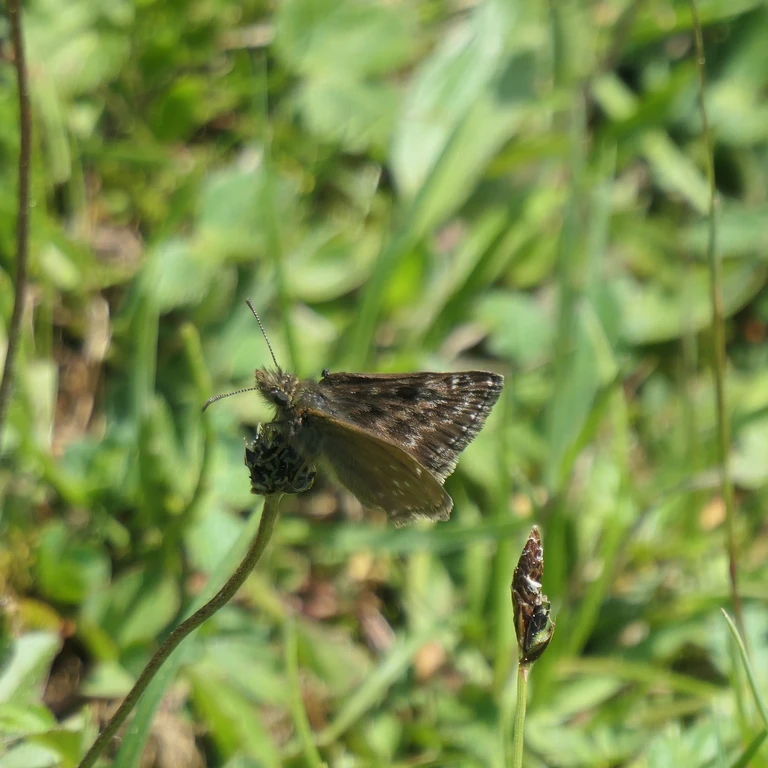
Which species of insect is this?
Erynnis tages
